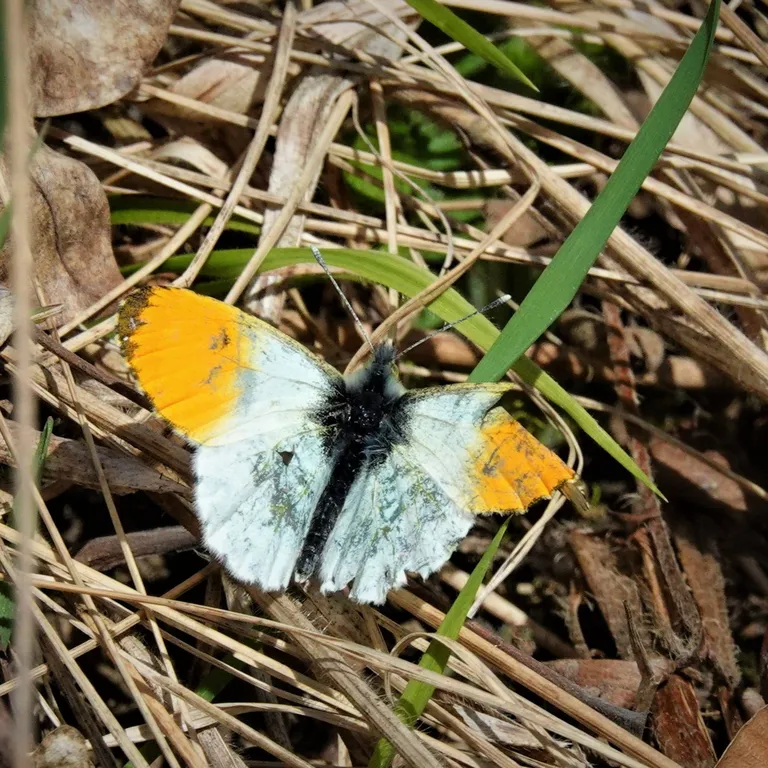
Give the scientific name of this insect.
Anthocharis cardamines
